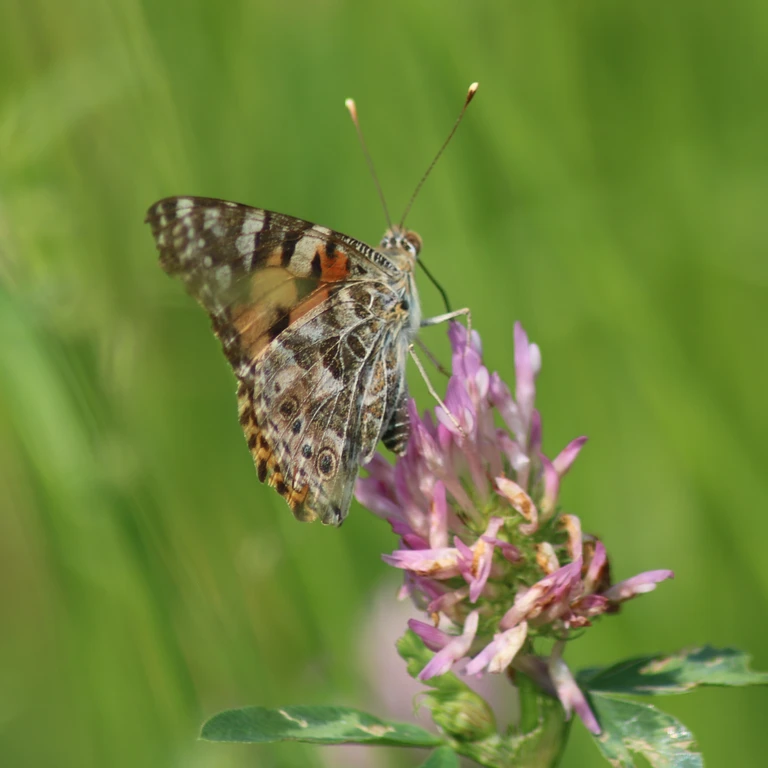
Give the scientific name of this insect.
Vanessa cardui
